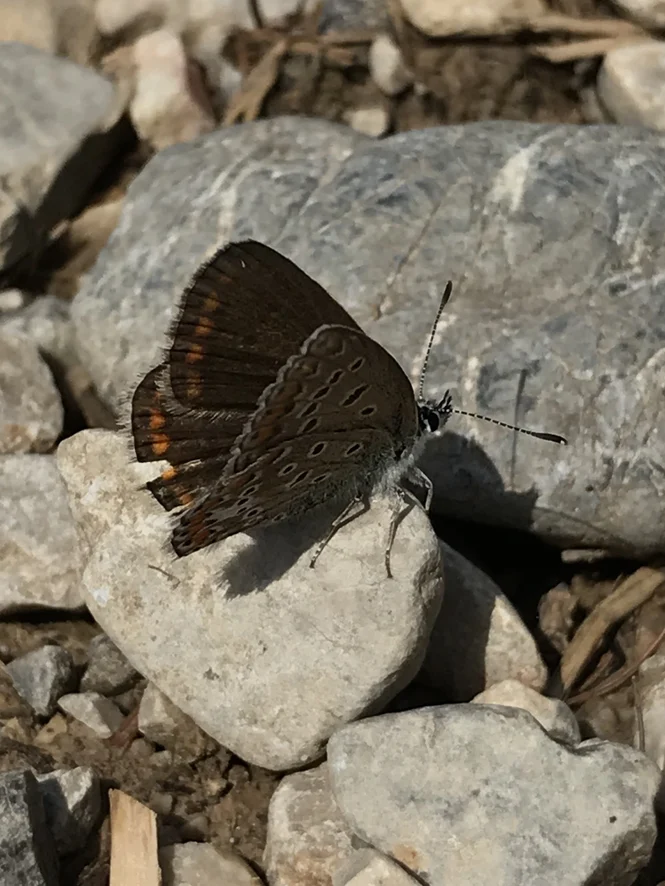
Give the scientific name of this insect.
Polyommatus icarus
